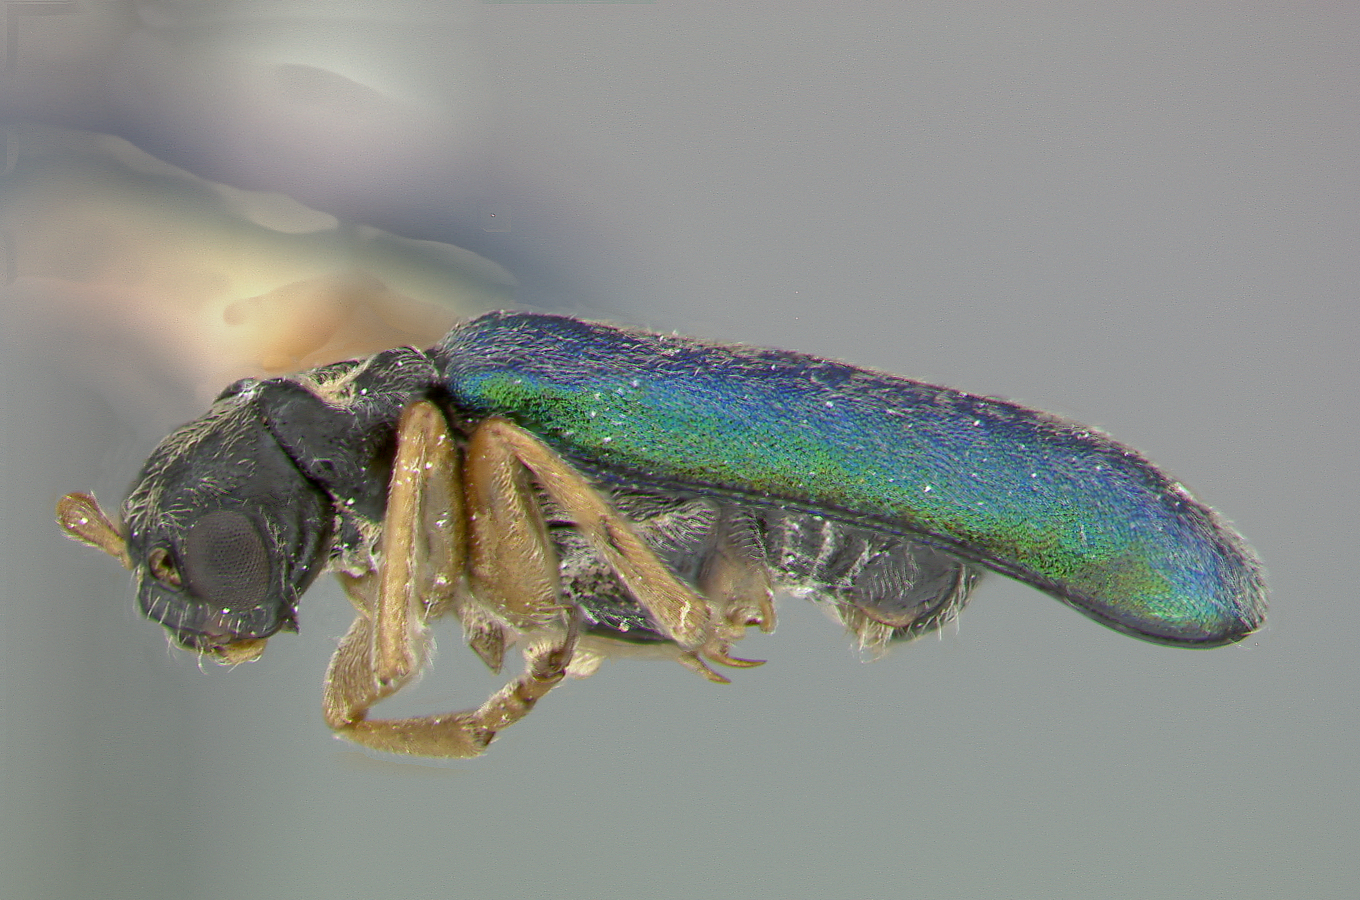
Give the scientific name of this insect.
Apophylia trochanterina
